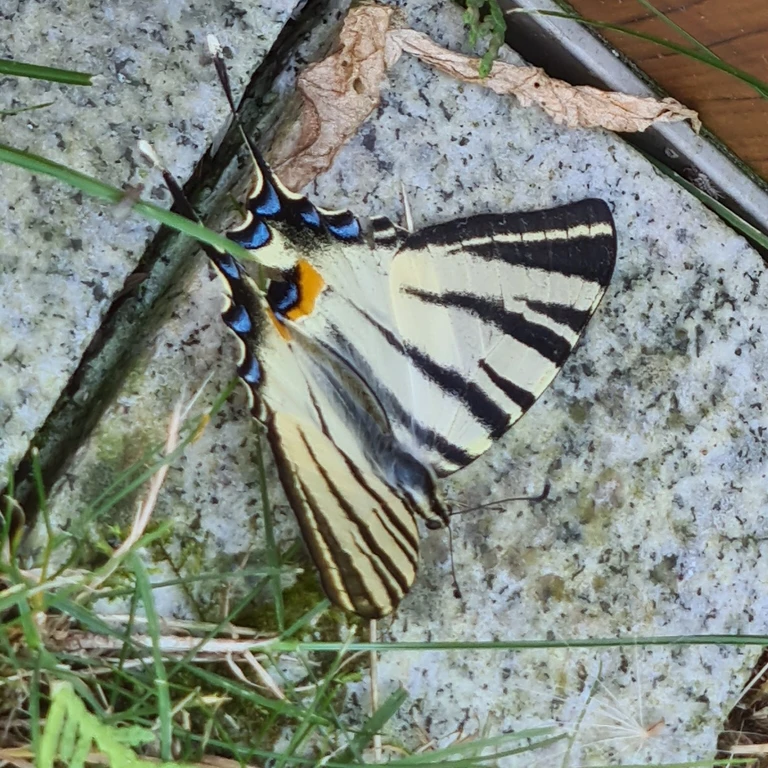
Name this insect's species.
Iphiclides podalirius
